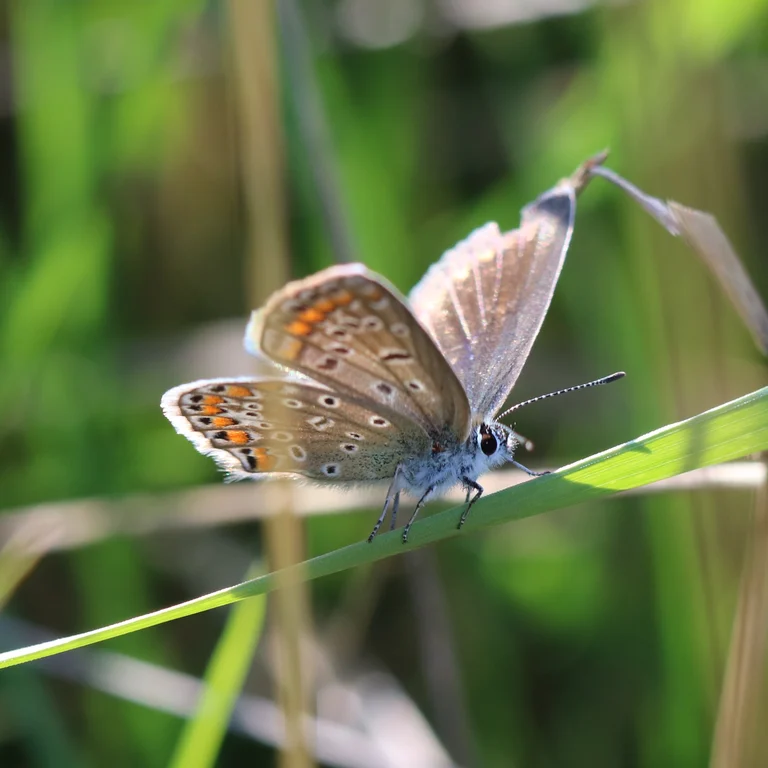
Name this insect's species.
Polyommatus icarus
